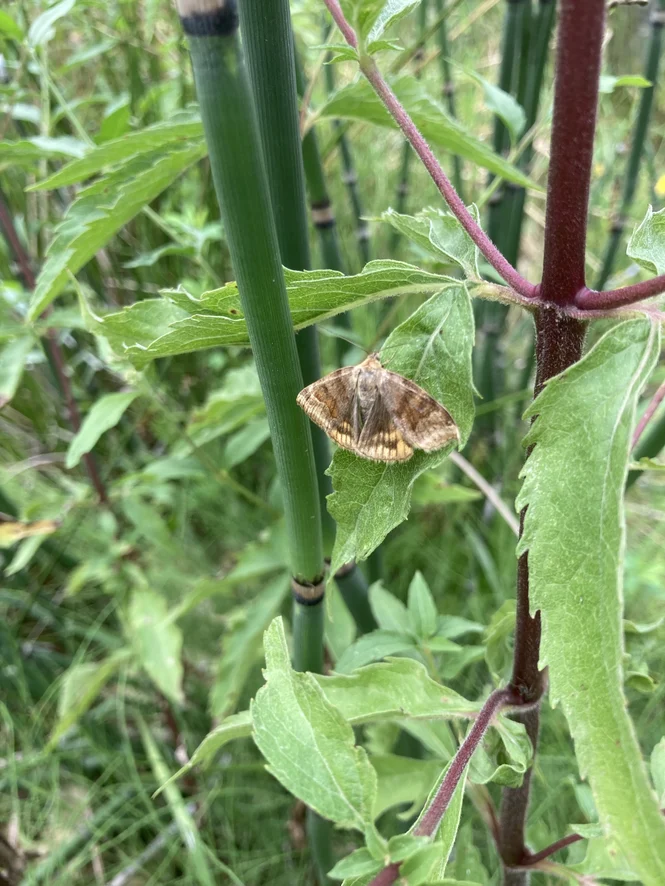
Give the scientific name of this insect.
Euclidia glyphica
